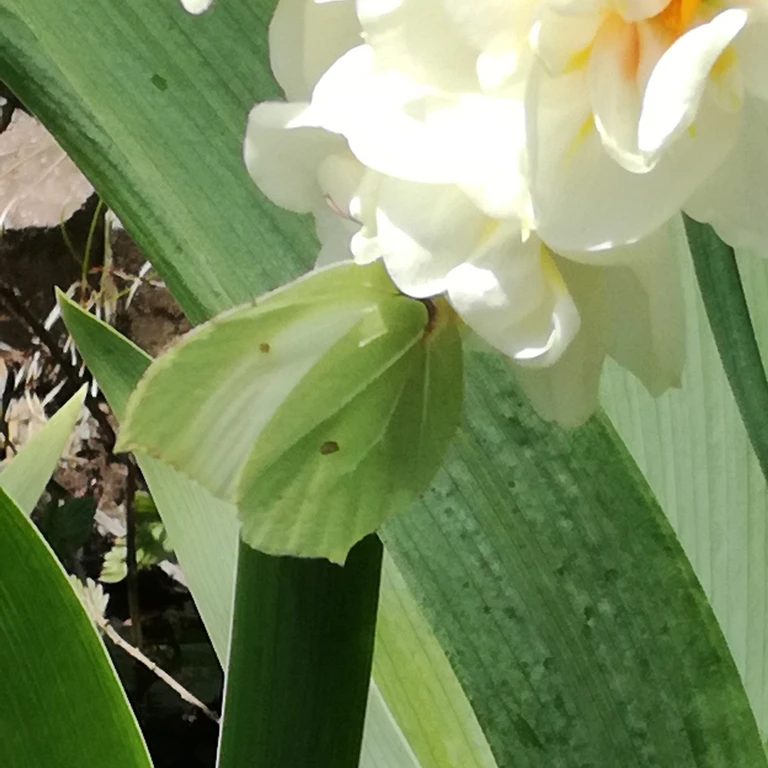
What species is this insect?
Gonepteryx rhamni
